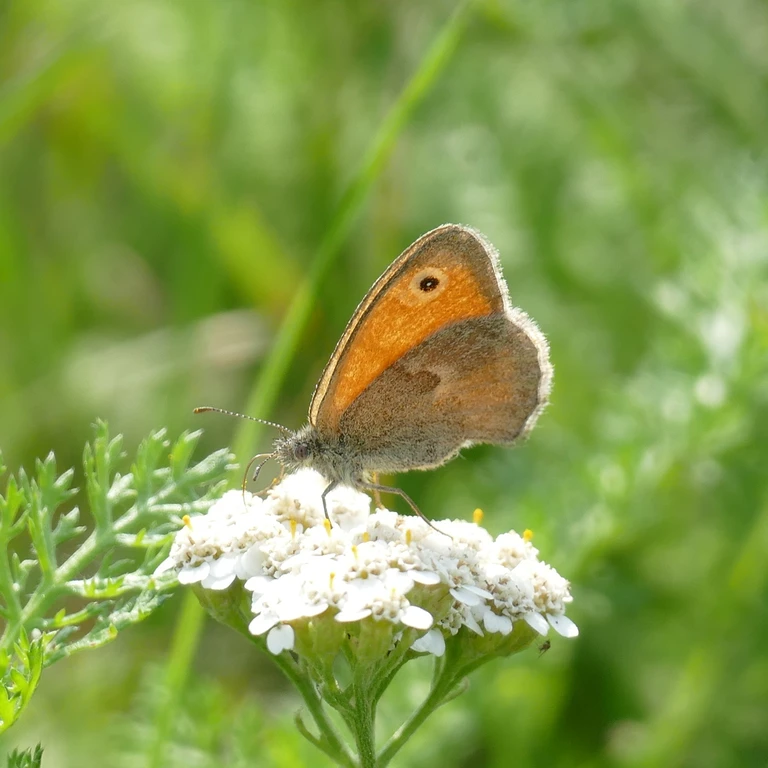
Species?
Coenonympha pamphilus
